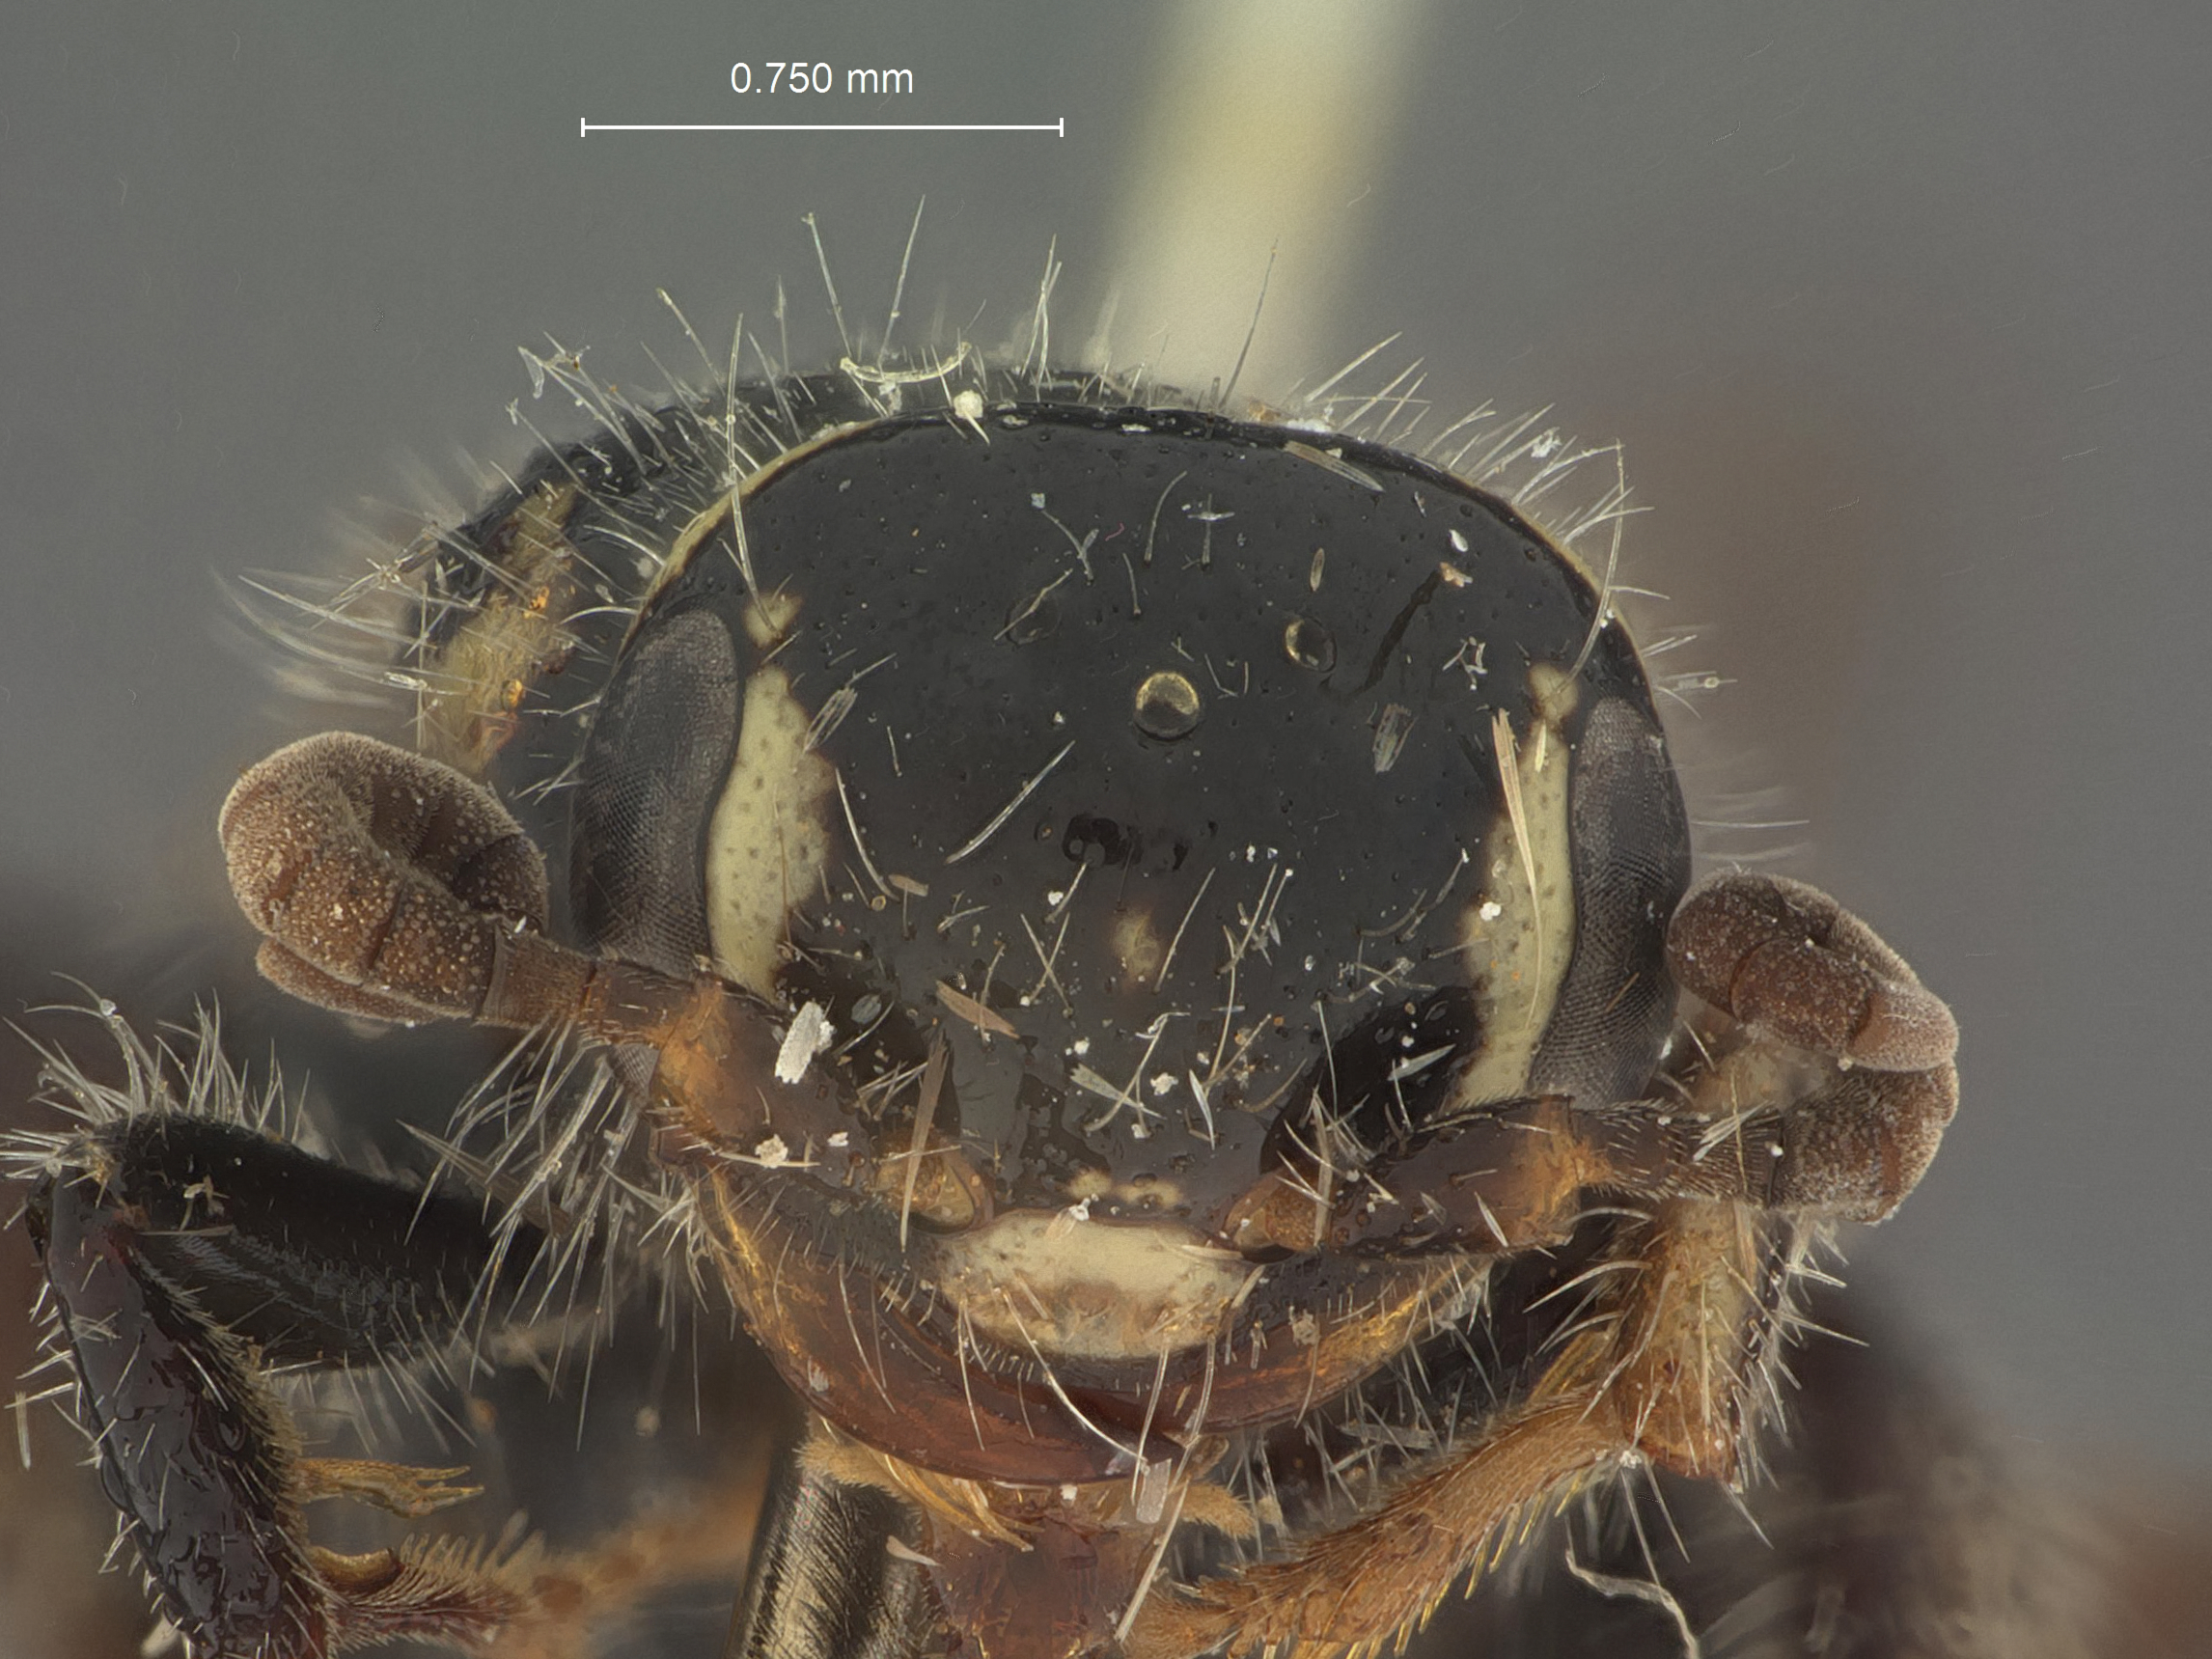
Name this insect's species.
Anthobosca ceylonica
